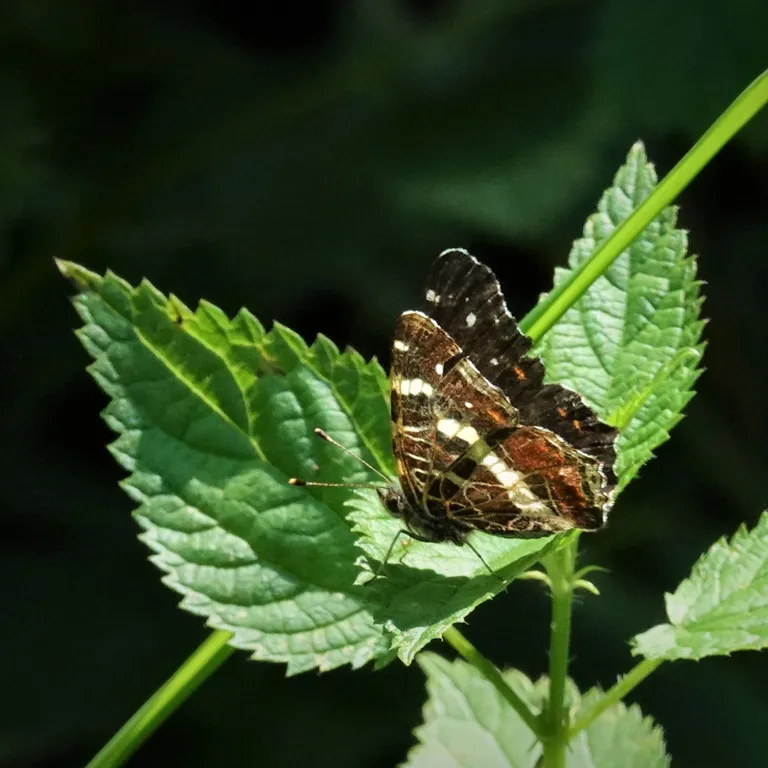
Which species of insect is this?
Araschnia levana
